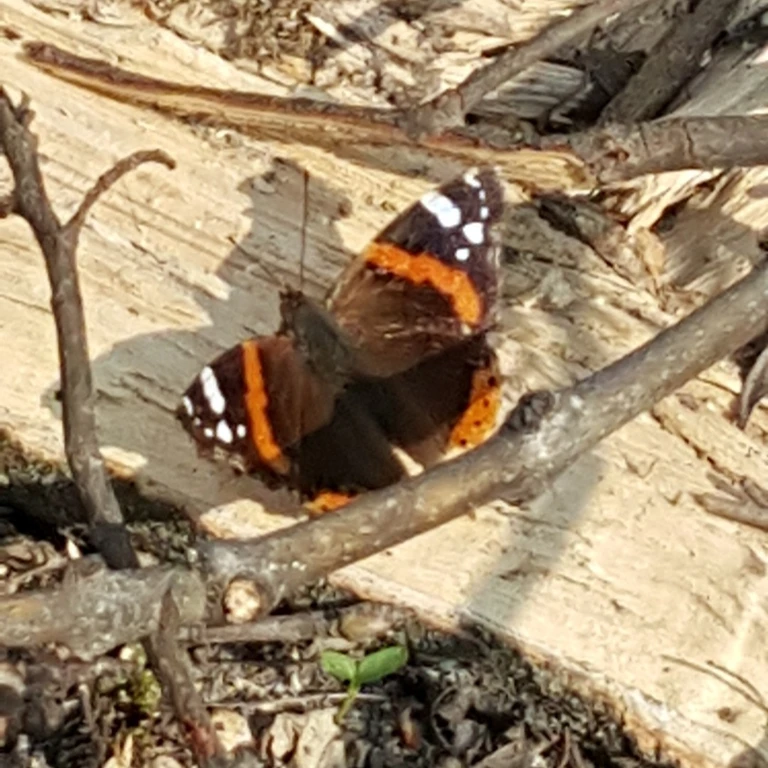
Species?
Vanessa atalanta
